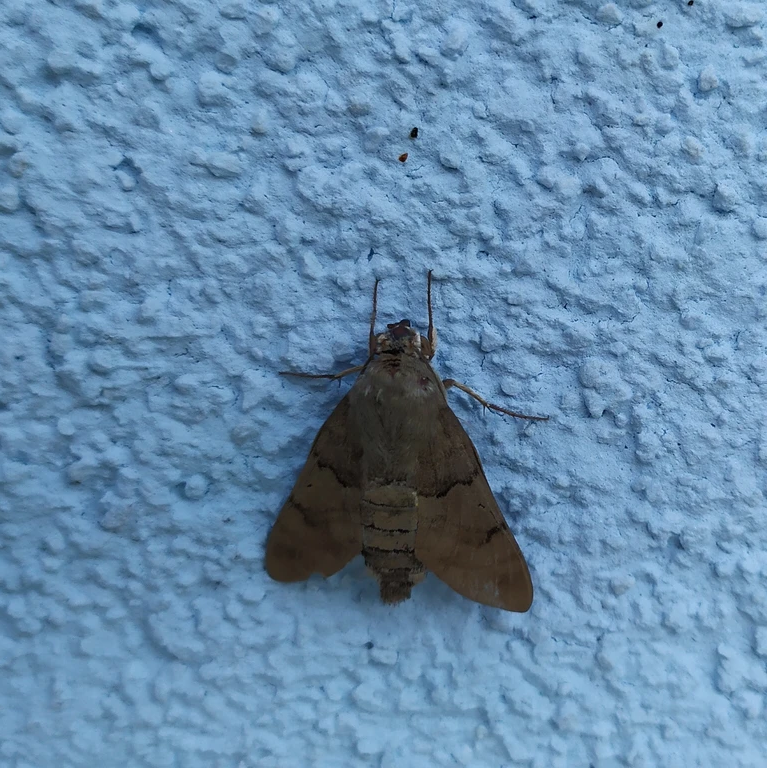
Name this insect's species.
Macroglossum stellatarum
